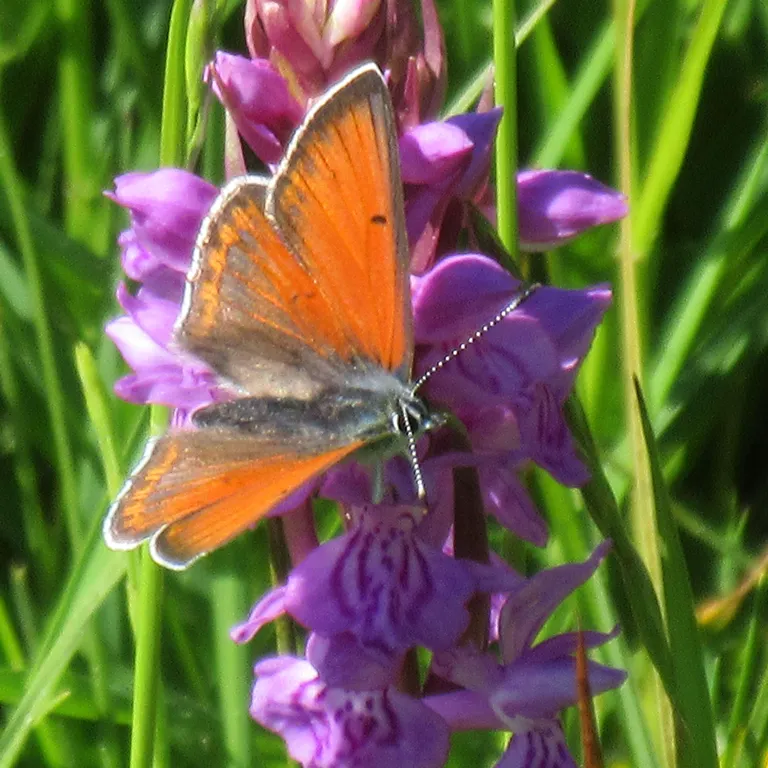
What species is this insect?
Lycaena hippothoe (also Palaeochrysophanus hippothoe)
